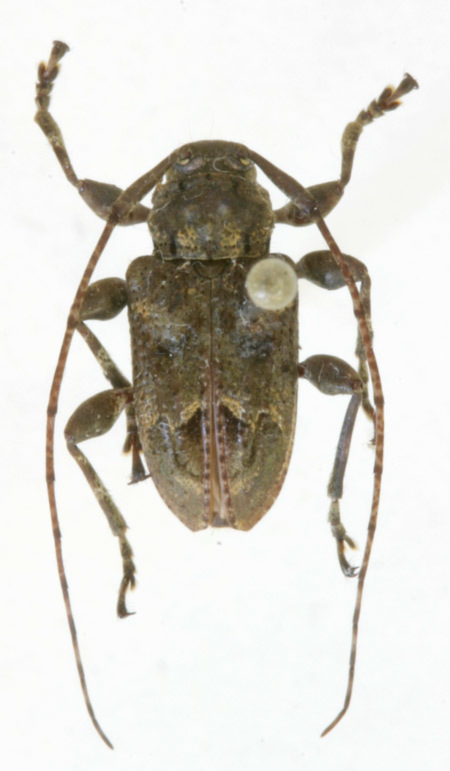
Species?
Leptostylopsis basifulvus
